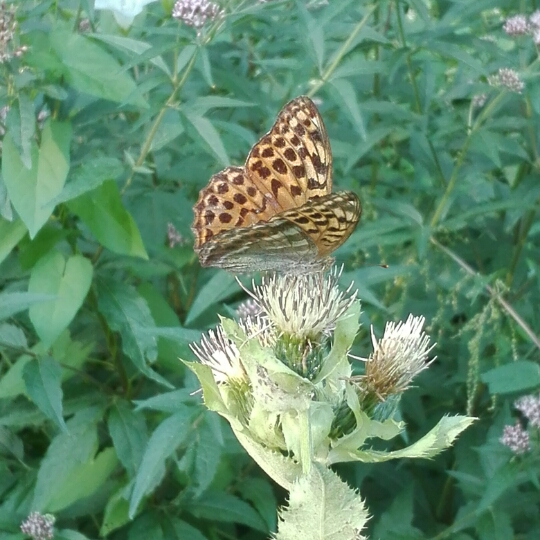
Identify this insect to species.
Argynnis paphia
